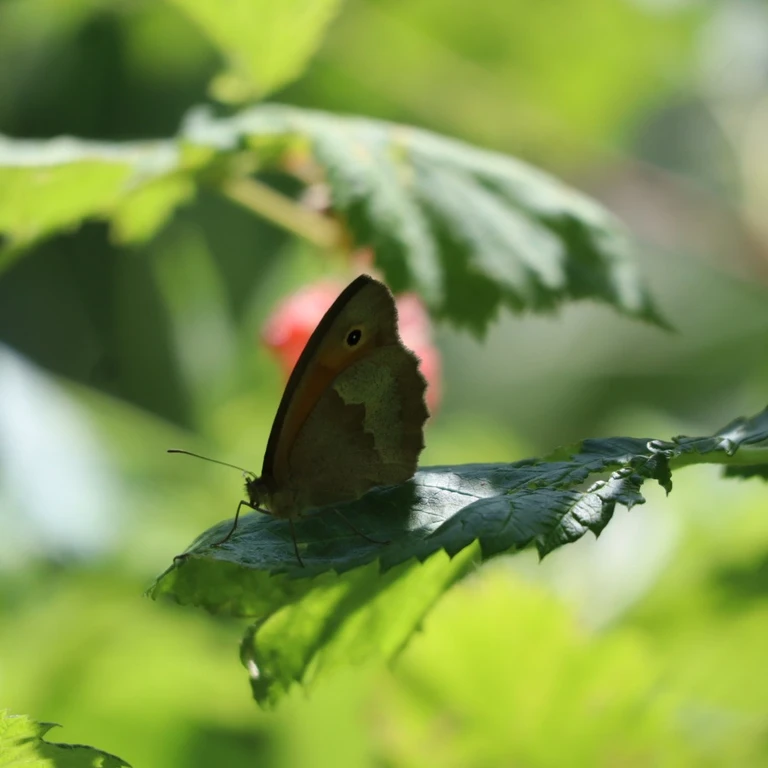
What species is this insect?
Maniola jurtina
